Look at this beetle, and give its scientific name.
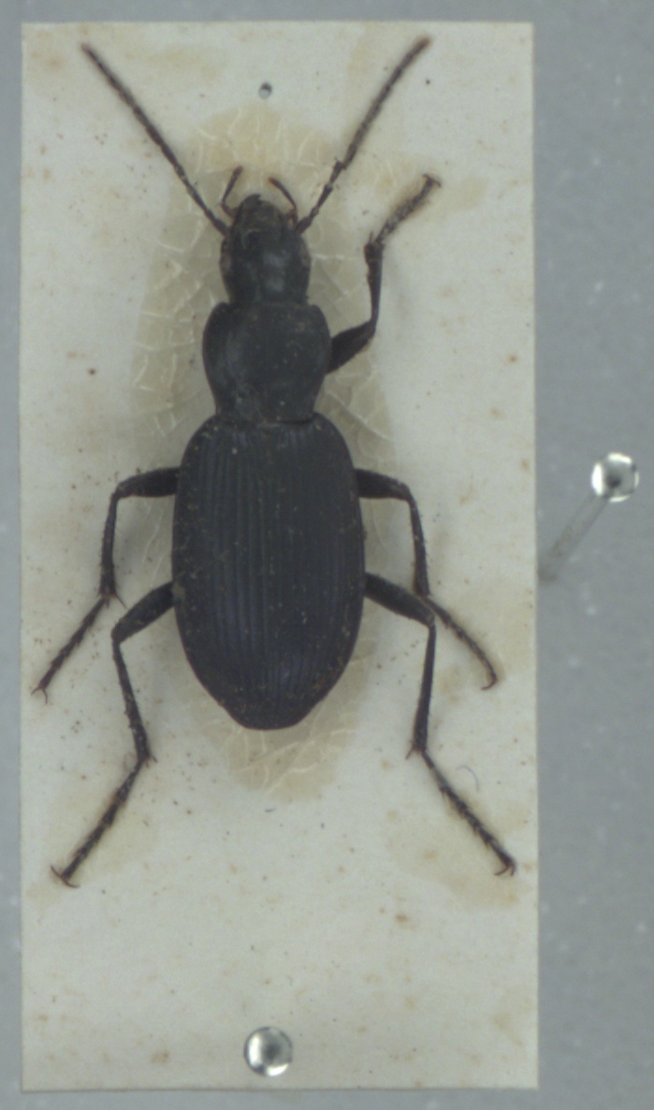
Laemostenus terricola
